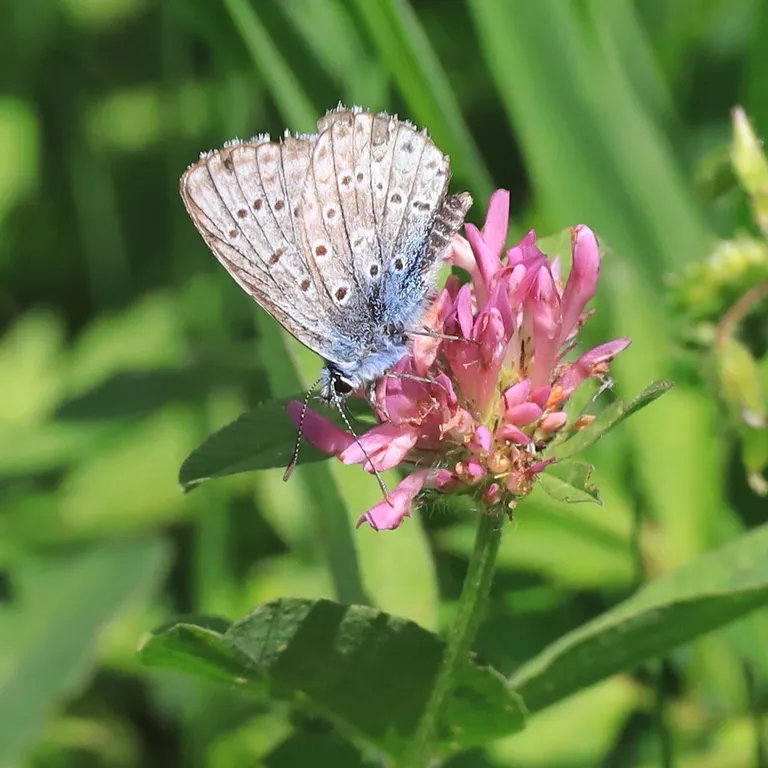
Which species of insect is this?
Polyommatus icarus
